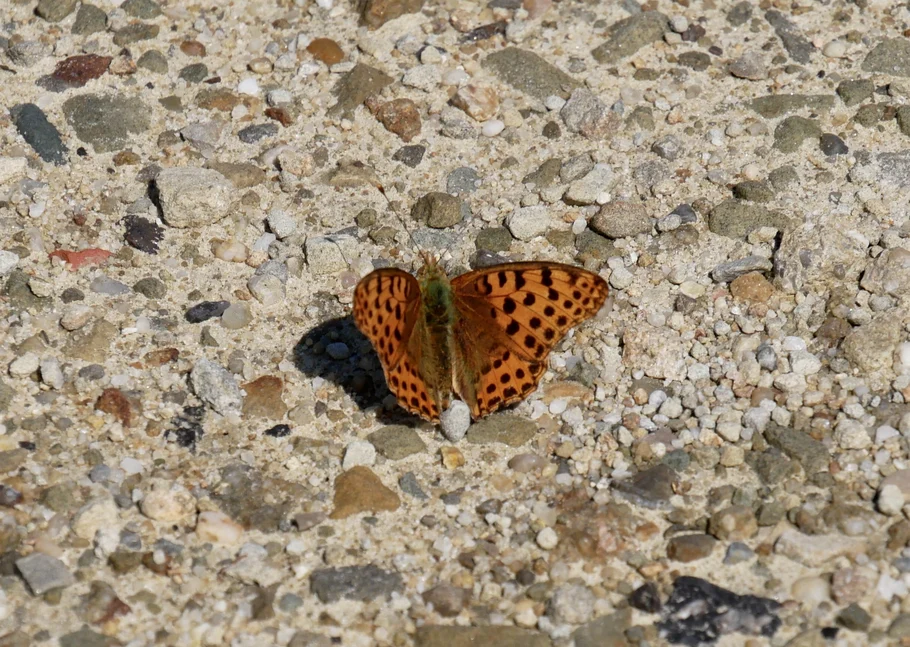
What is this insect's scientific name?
Issoria lathonia
